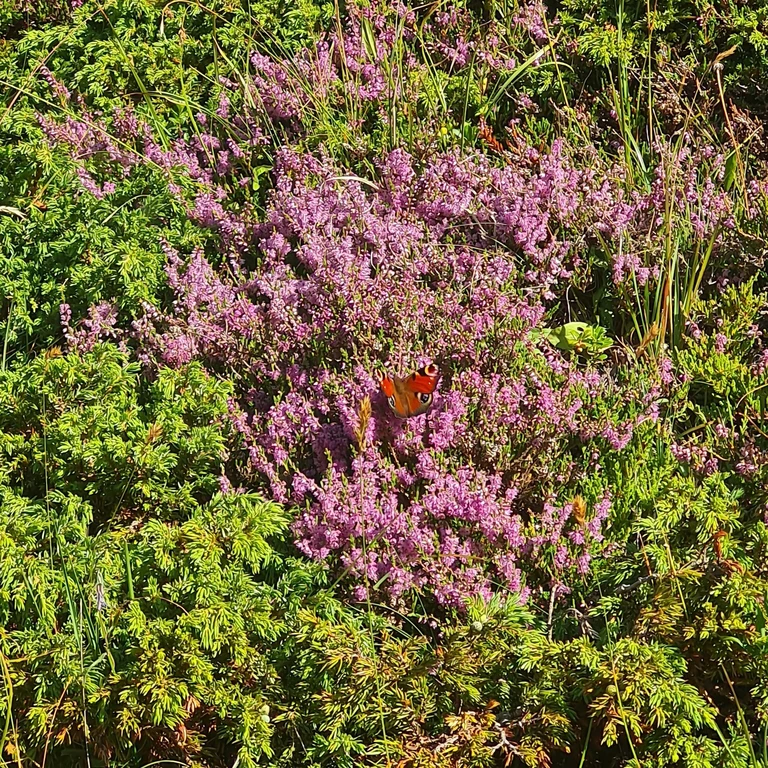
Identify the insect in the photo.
Aglais io
